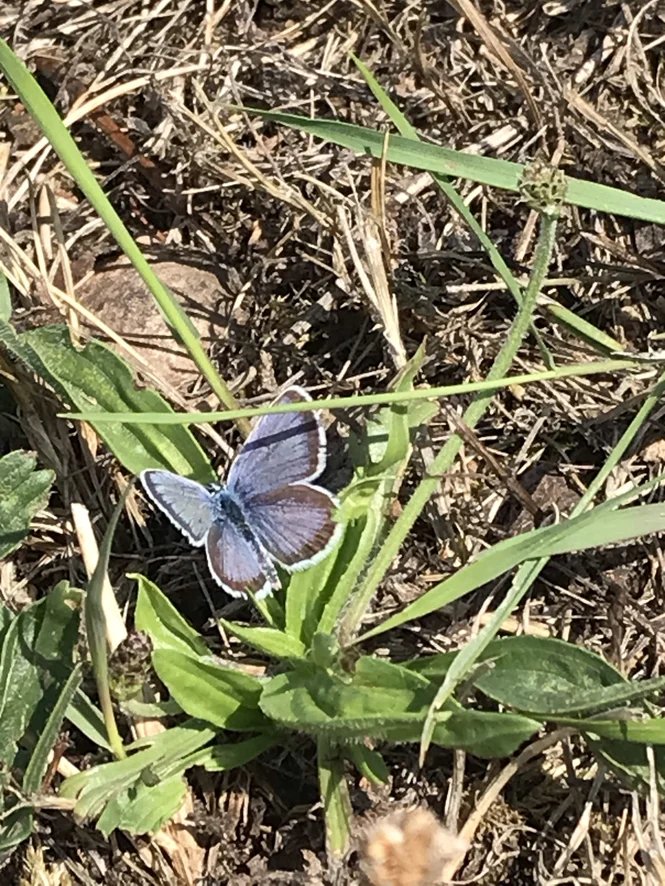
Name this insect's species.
Plebejus argus
